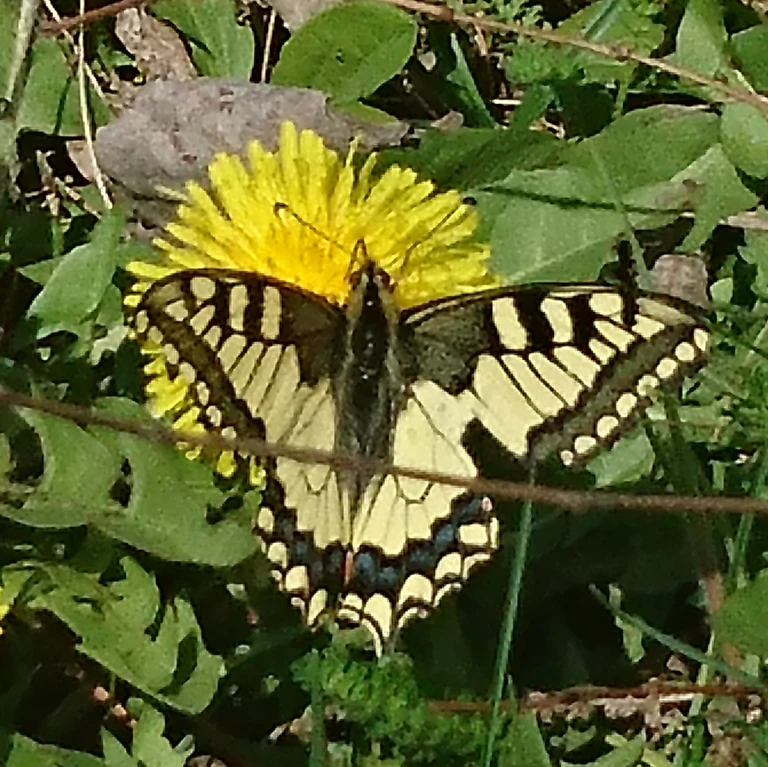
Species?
Papilio machaon
